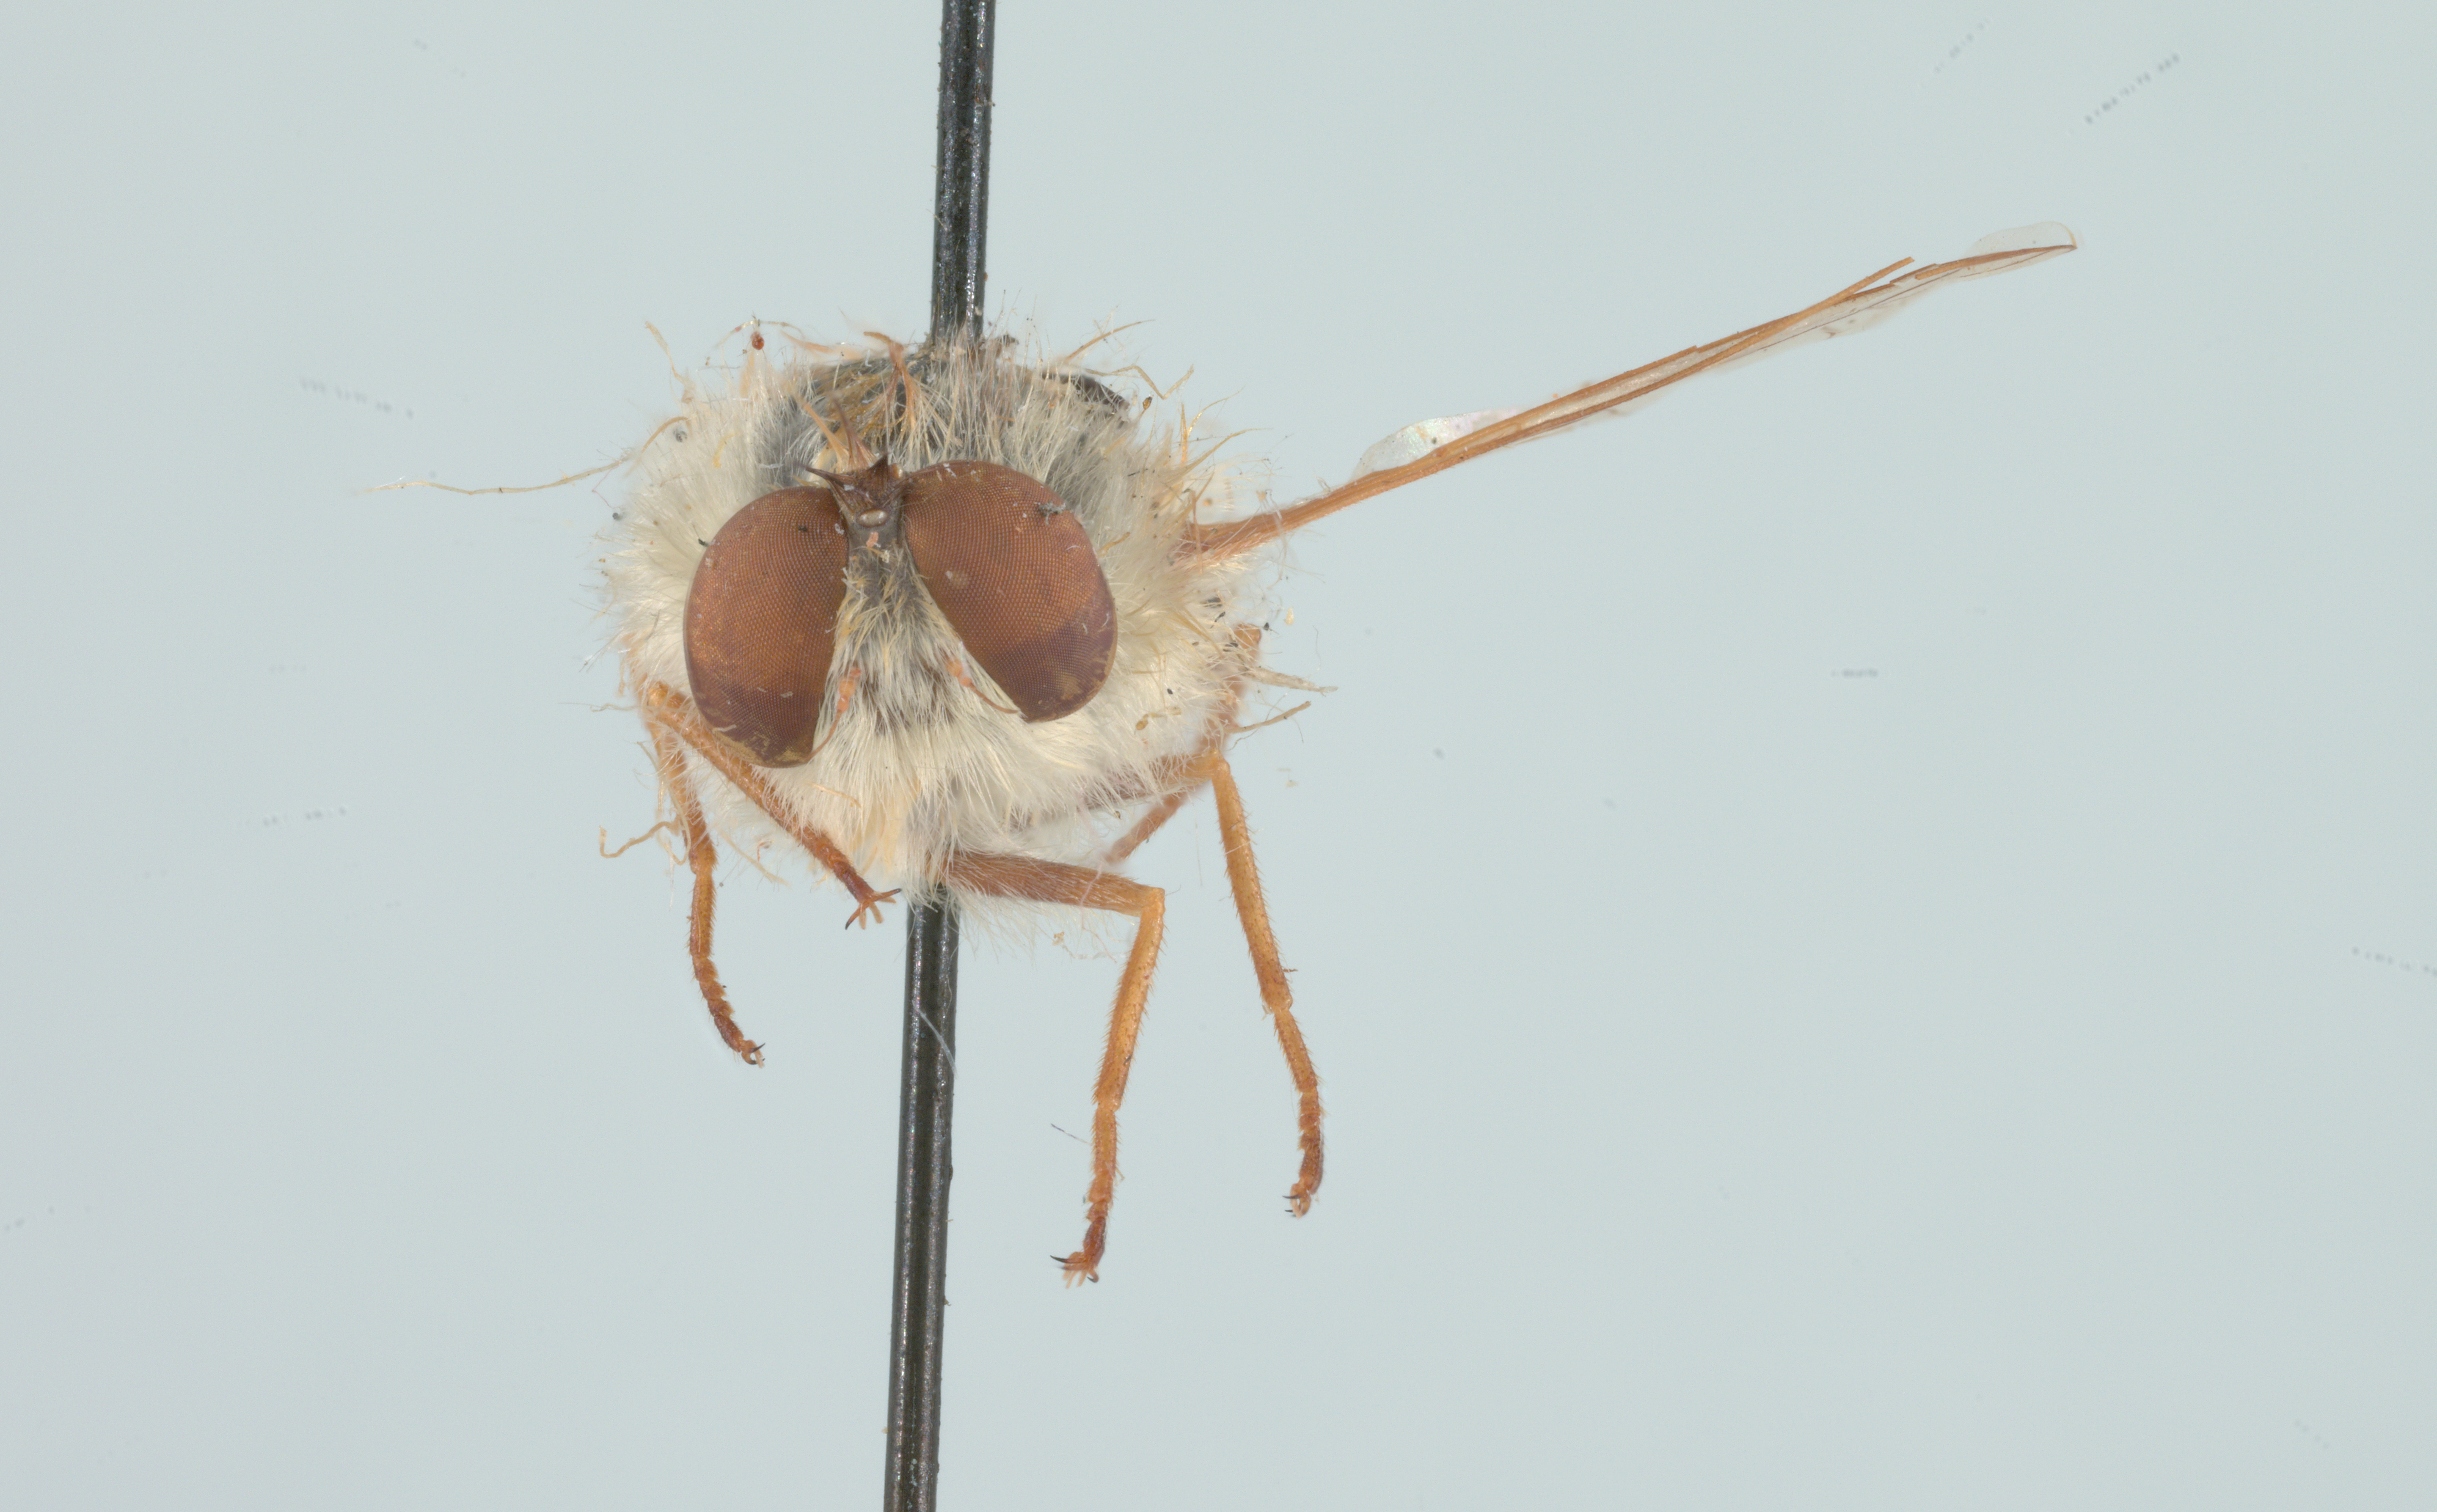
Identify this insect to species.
Trichopsidea clausa
